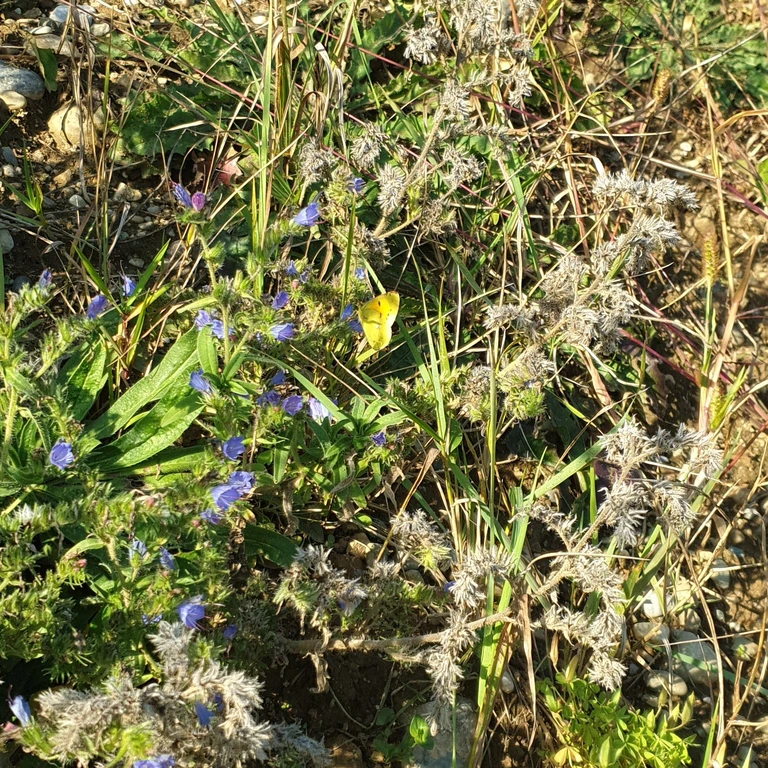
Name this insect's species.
Colias croceus
